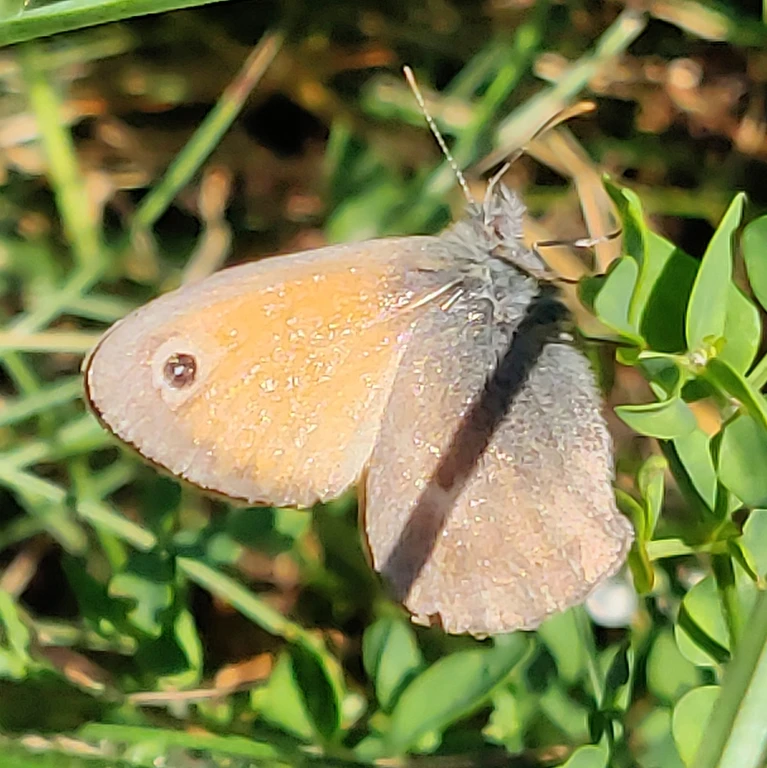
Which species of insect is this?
Coenonympha pamphilus
